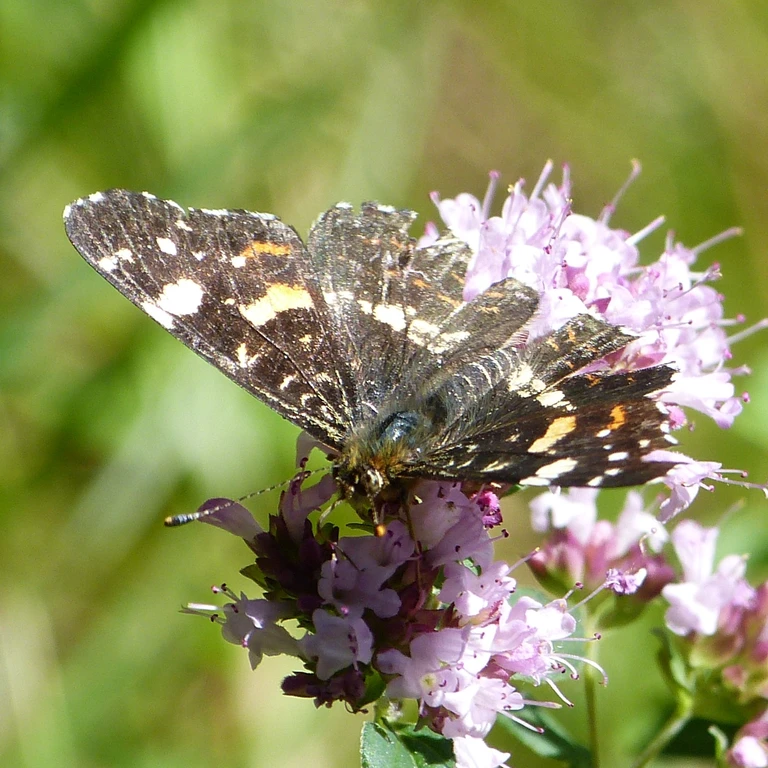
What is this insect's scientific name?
Araschnia levana
